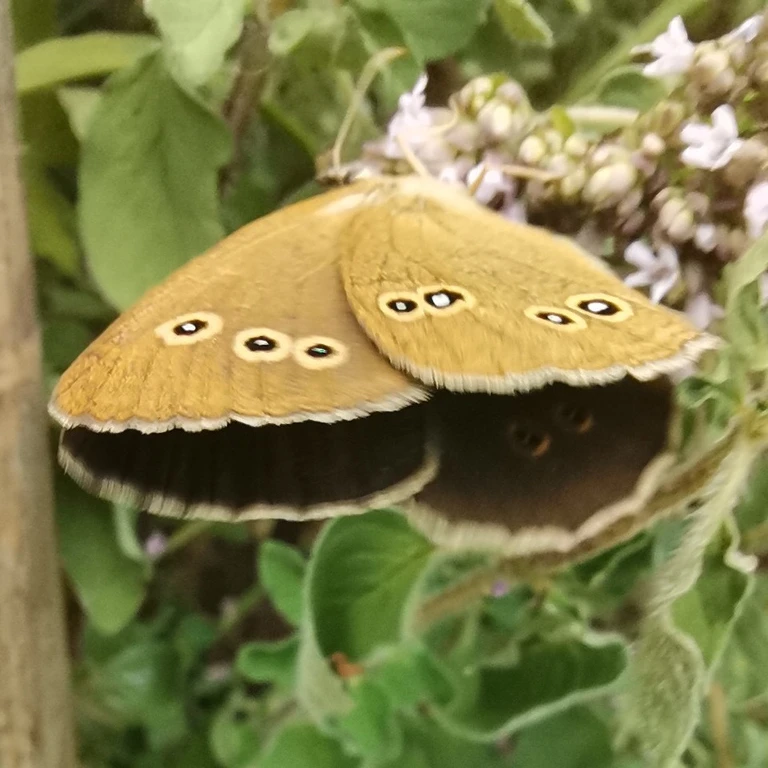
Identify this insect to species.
Aphantopus hyperantus
